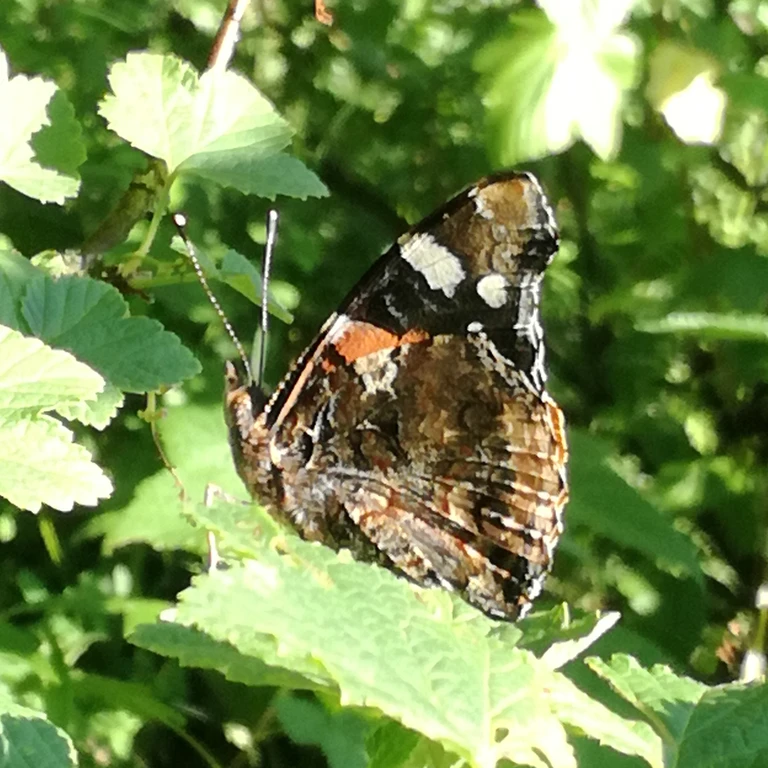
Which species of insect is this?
Vanessa atalanta
